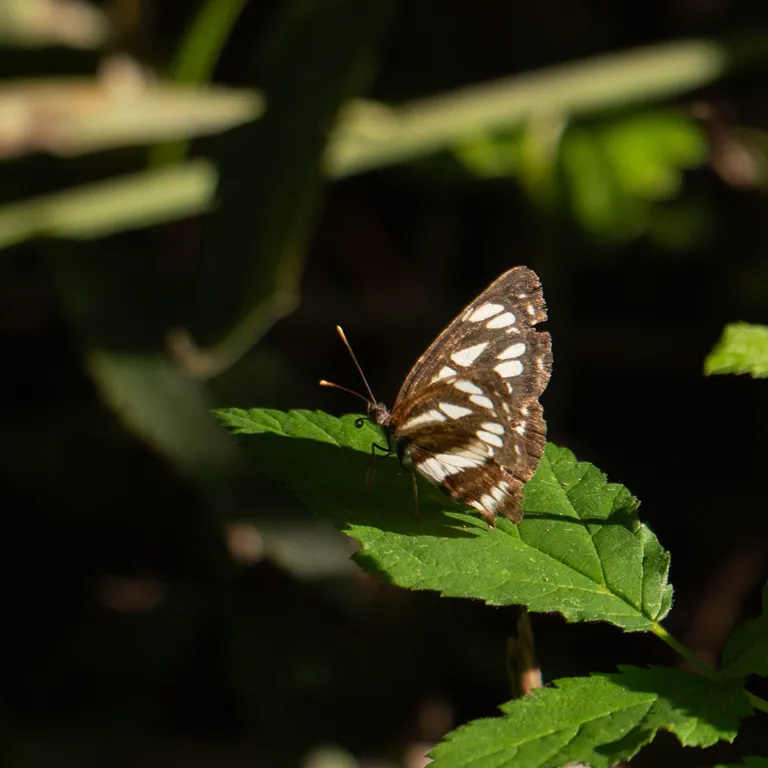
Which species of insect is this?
Neptis sappho
